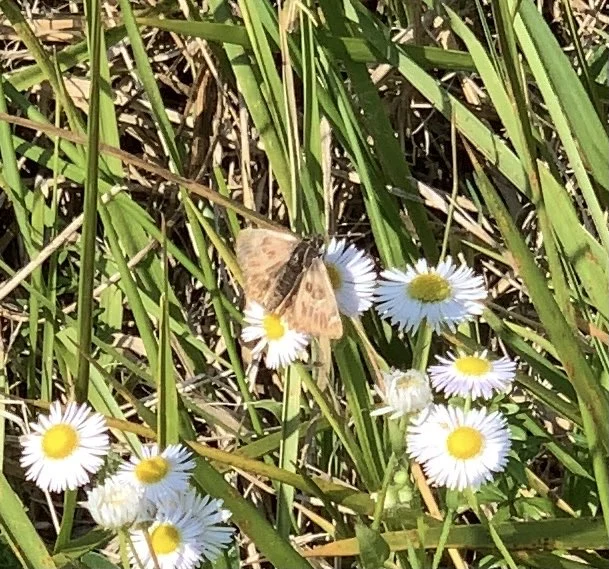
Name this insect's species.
Carcharodus alceae
